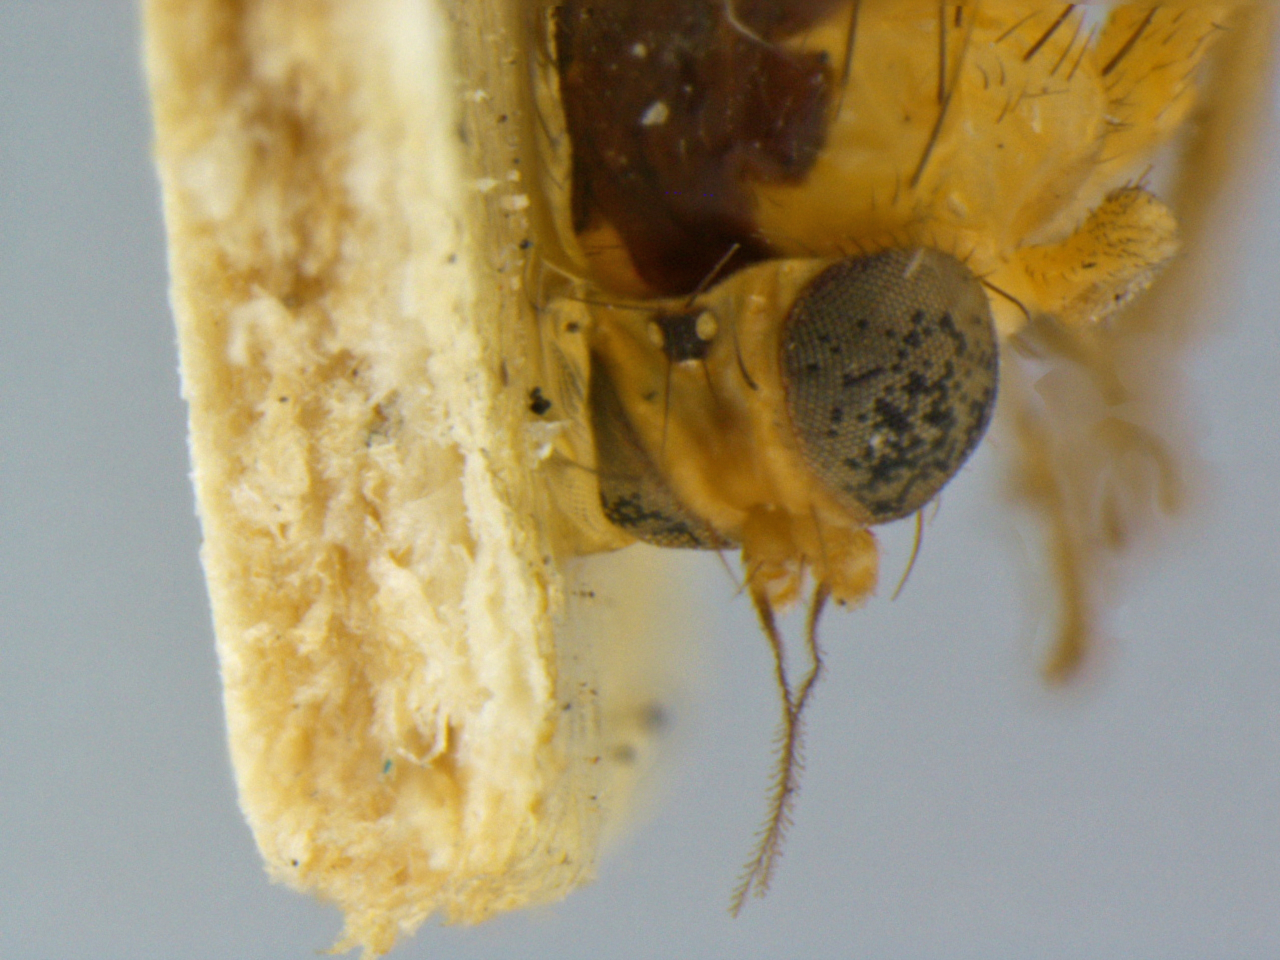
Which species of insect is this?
Liriomyza blechi
